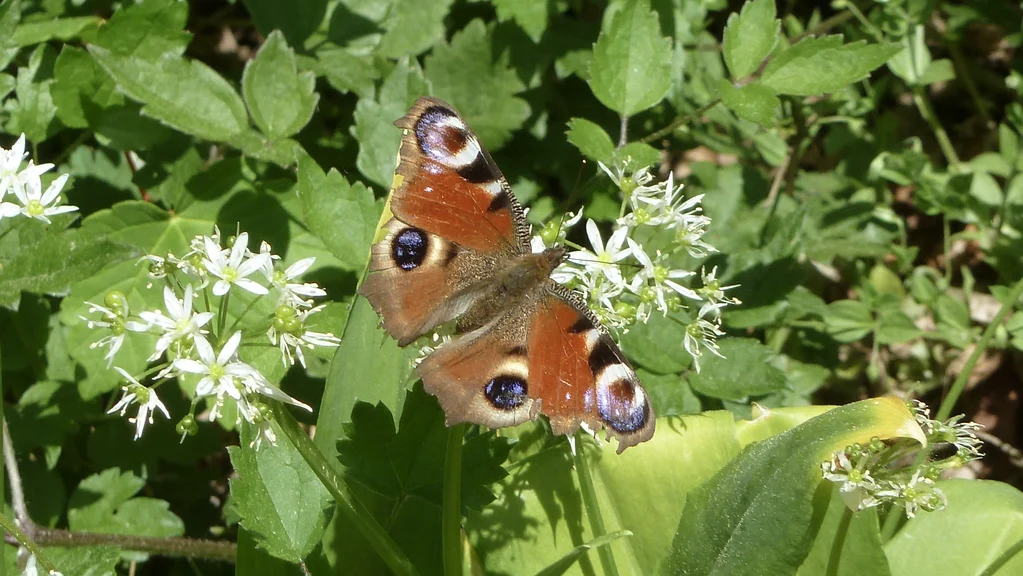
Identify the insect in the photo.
Aglais io
